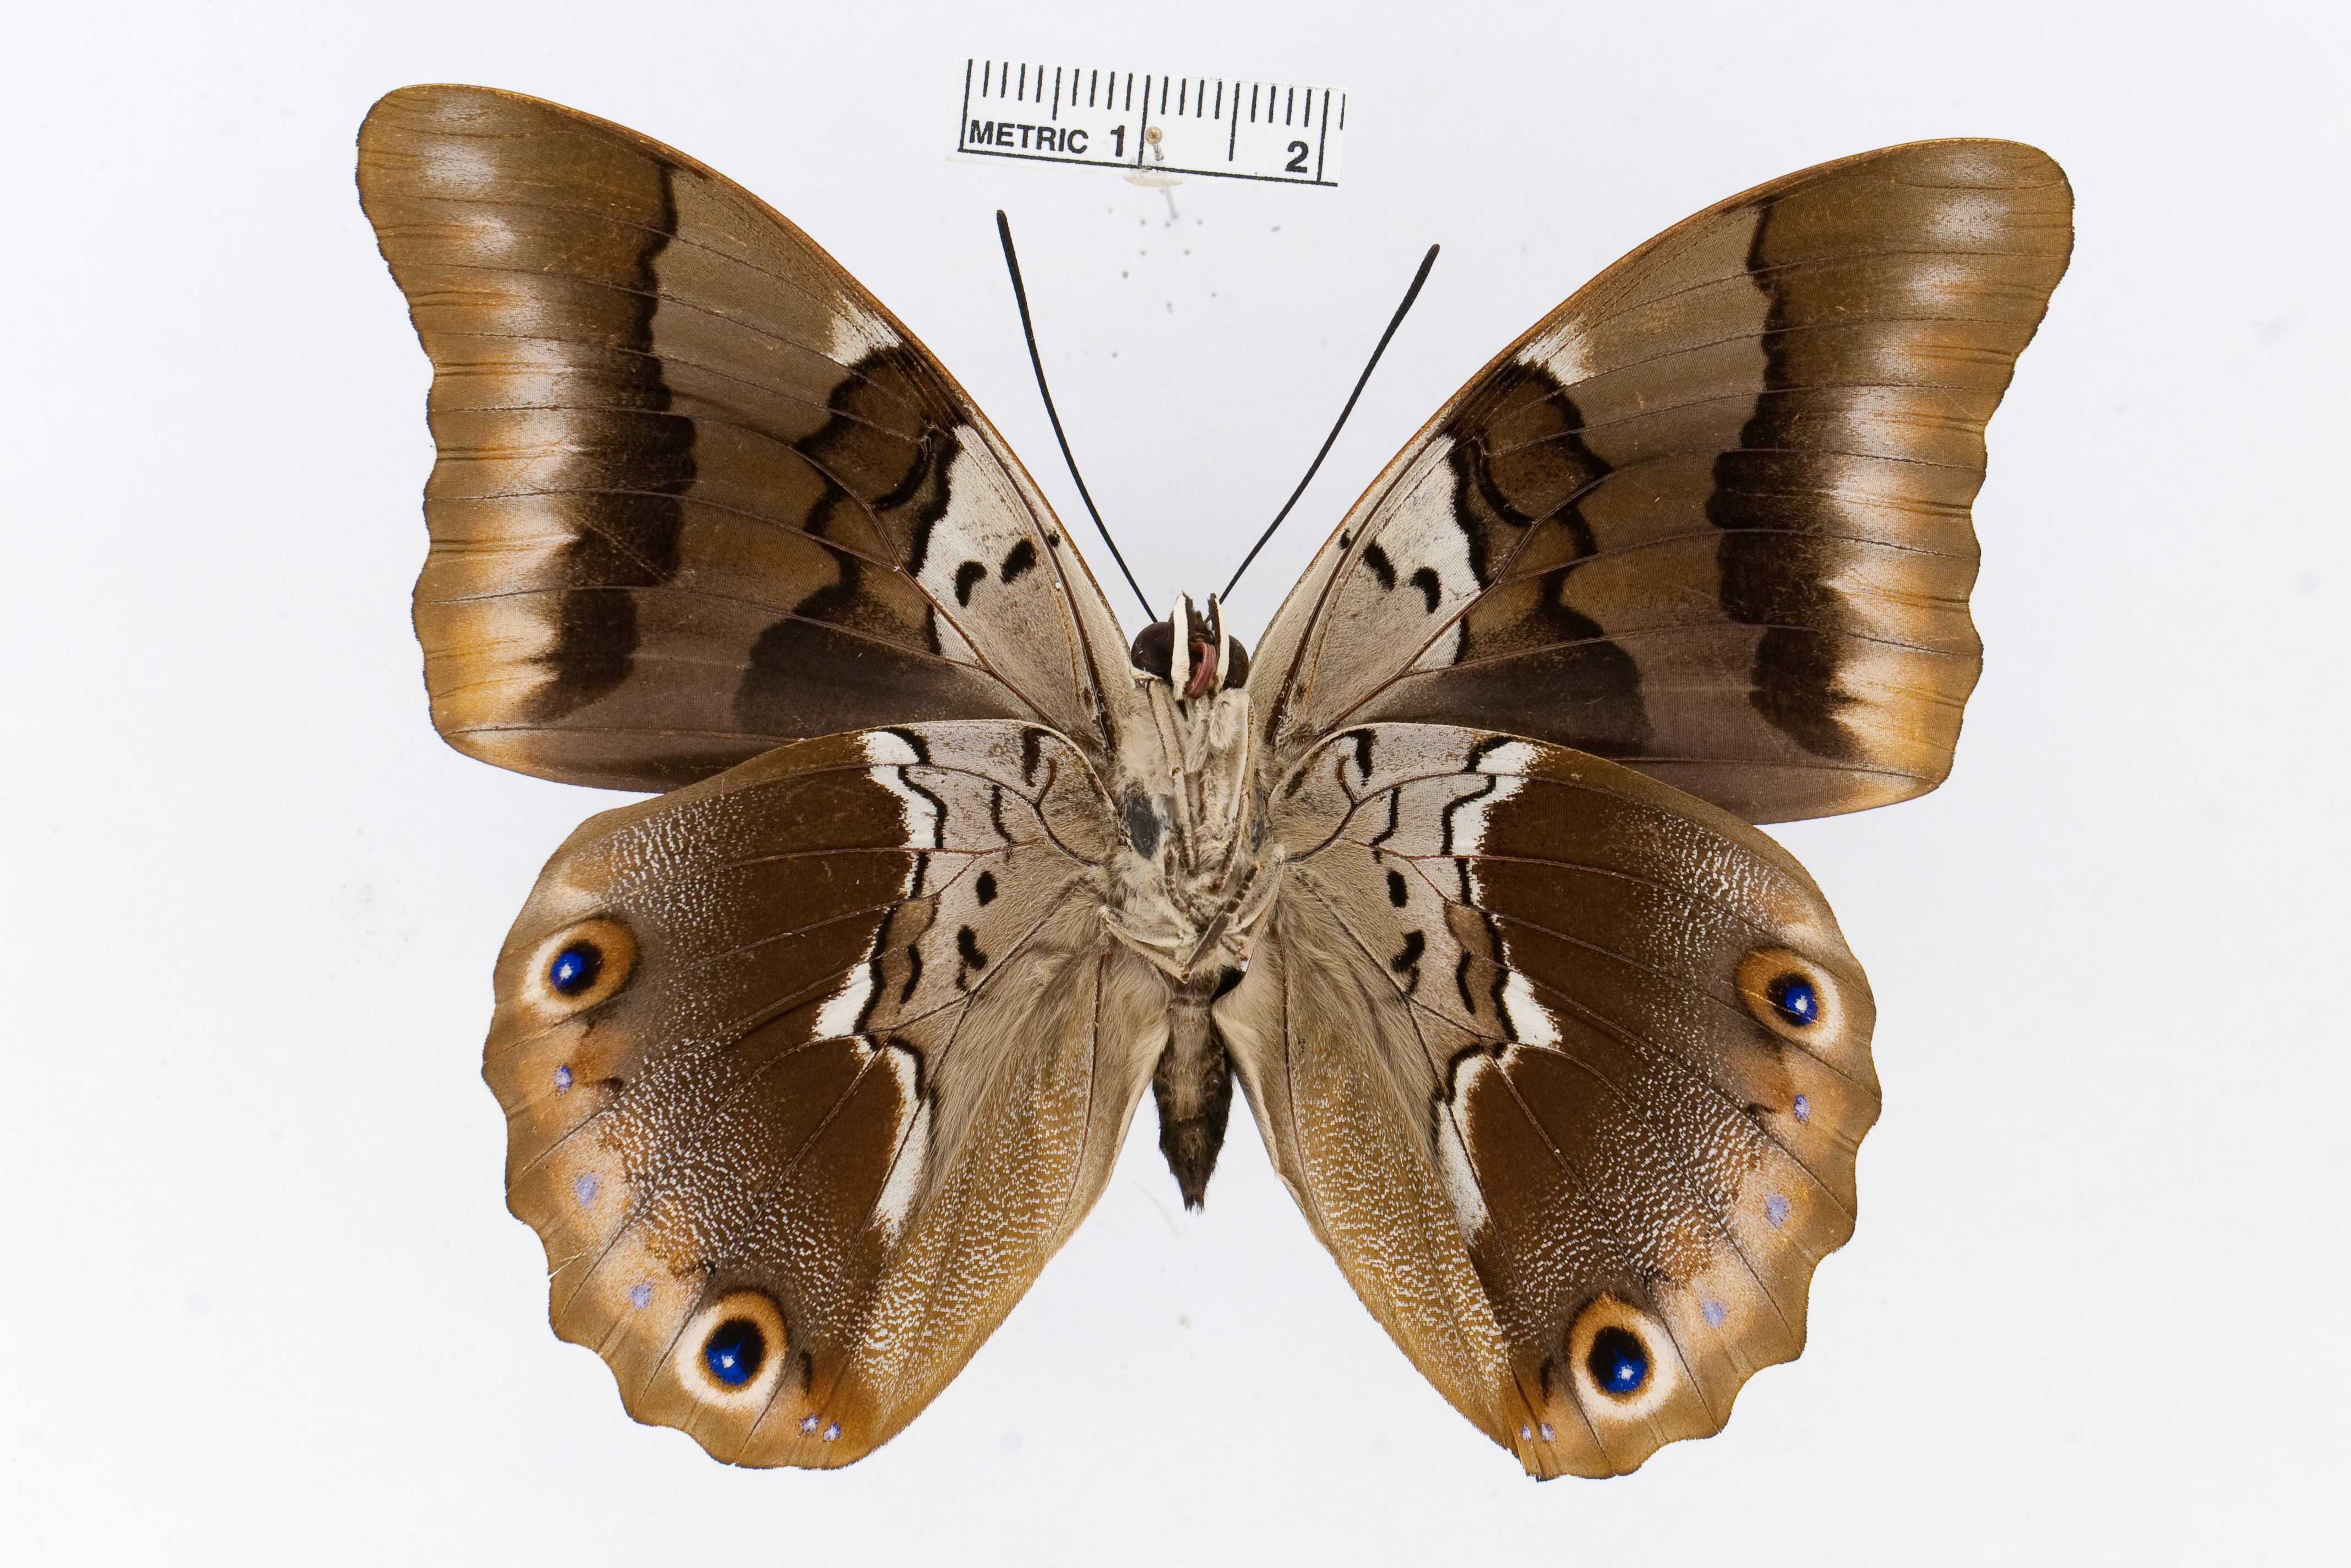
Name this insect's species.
Prepona deiphile
